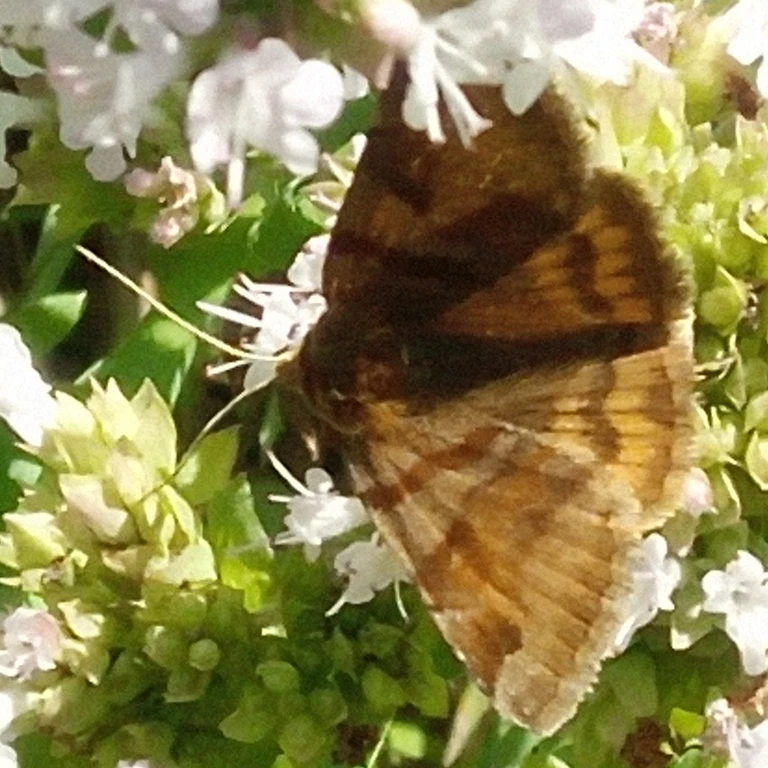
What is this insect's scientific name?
Euclidia glyphica
